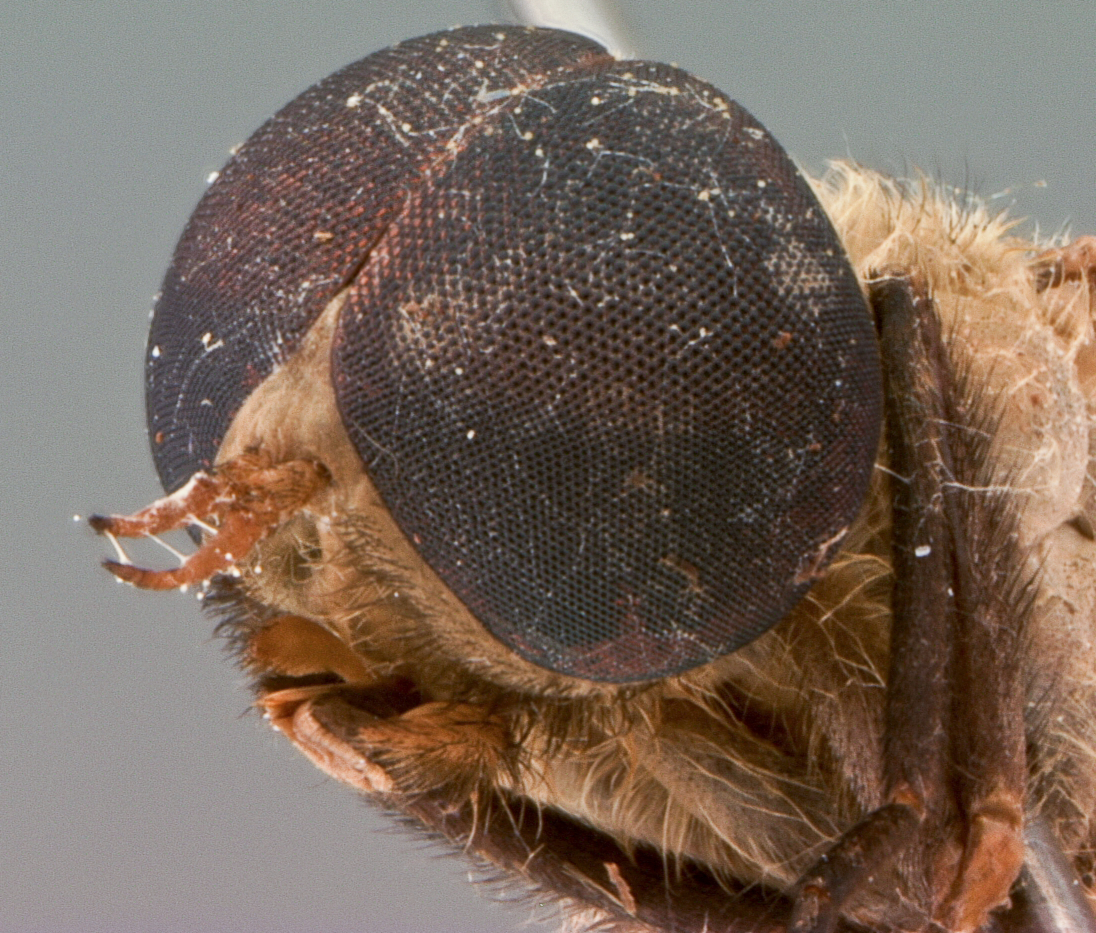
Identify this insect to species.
Cydistomyia pilipennis
